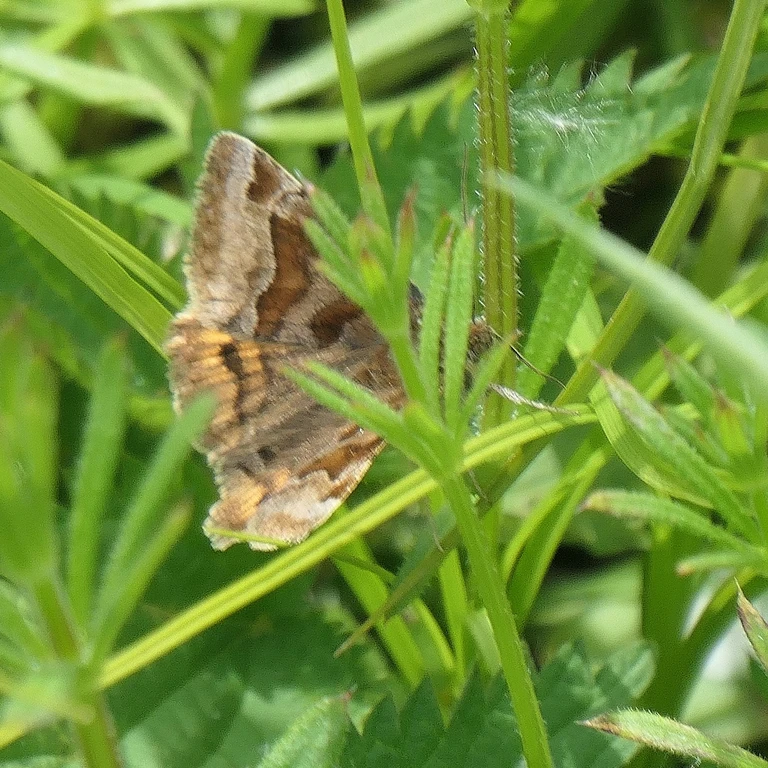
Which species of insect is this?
Euclidia glyphica
